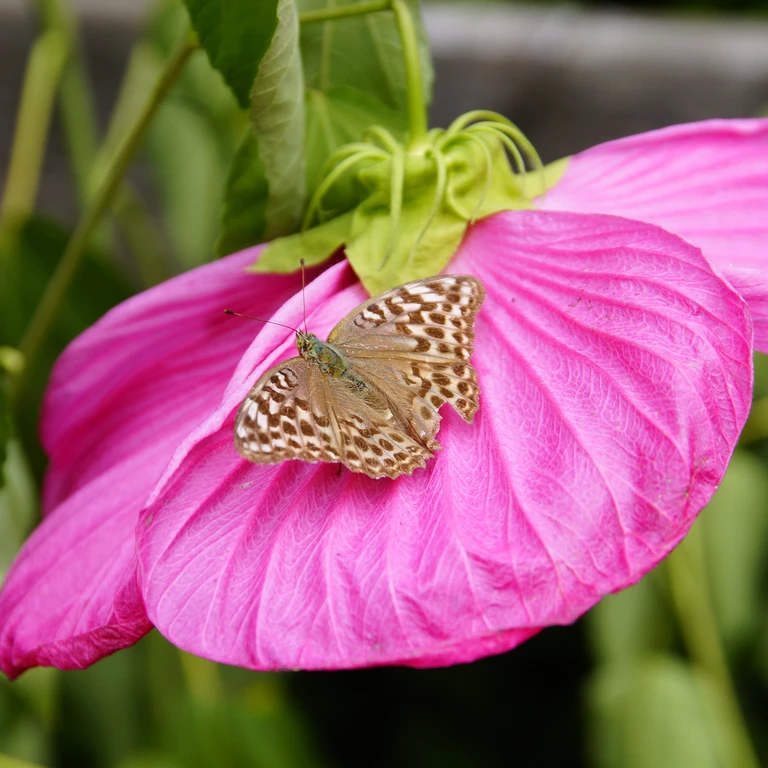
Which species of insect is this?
Argynnis paphia
